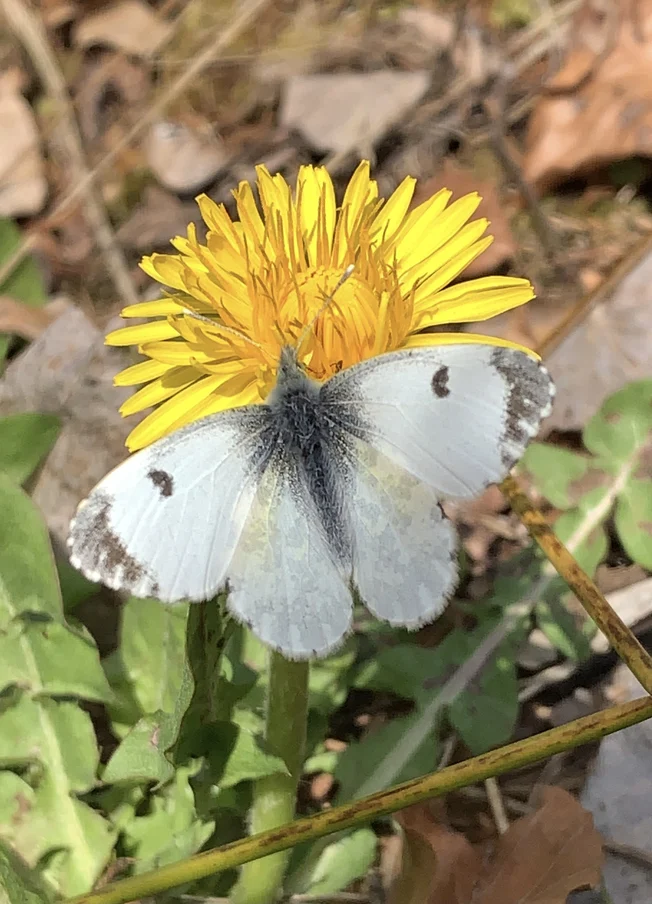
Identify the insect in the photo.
Anthocharis cardamines
